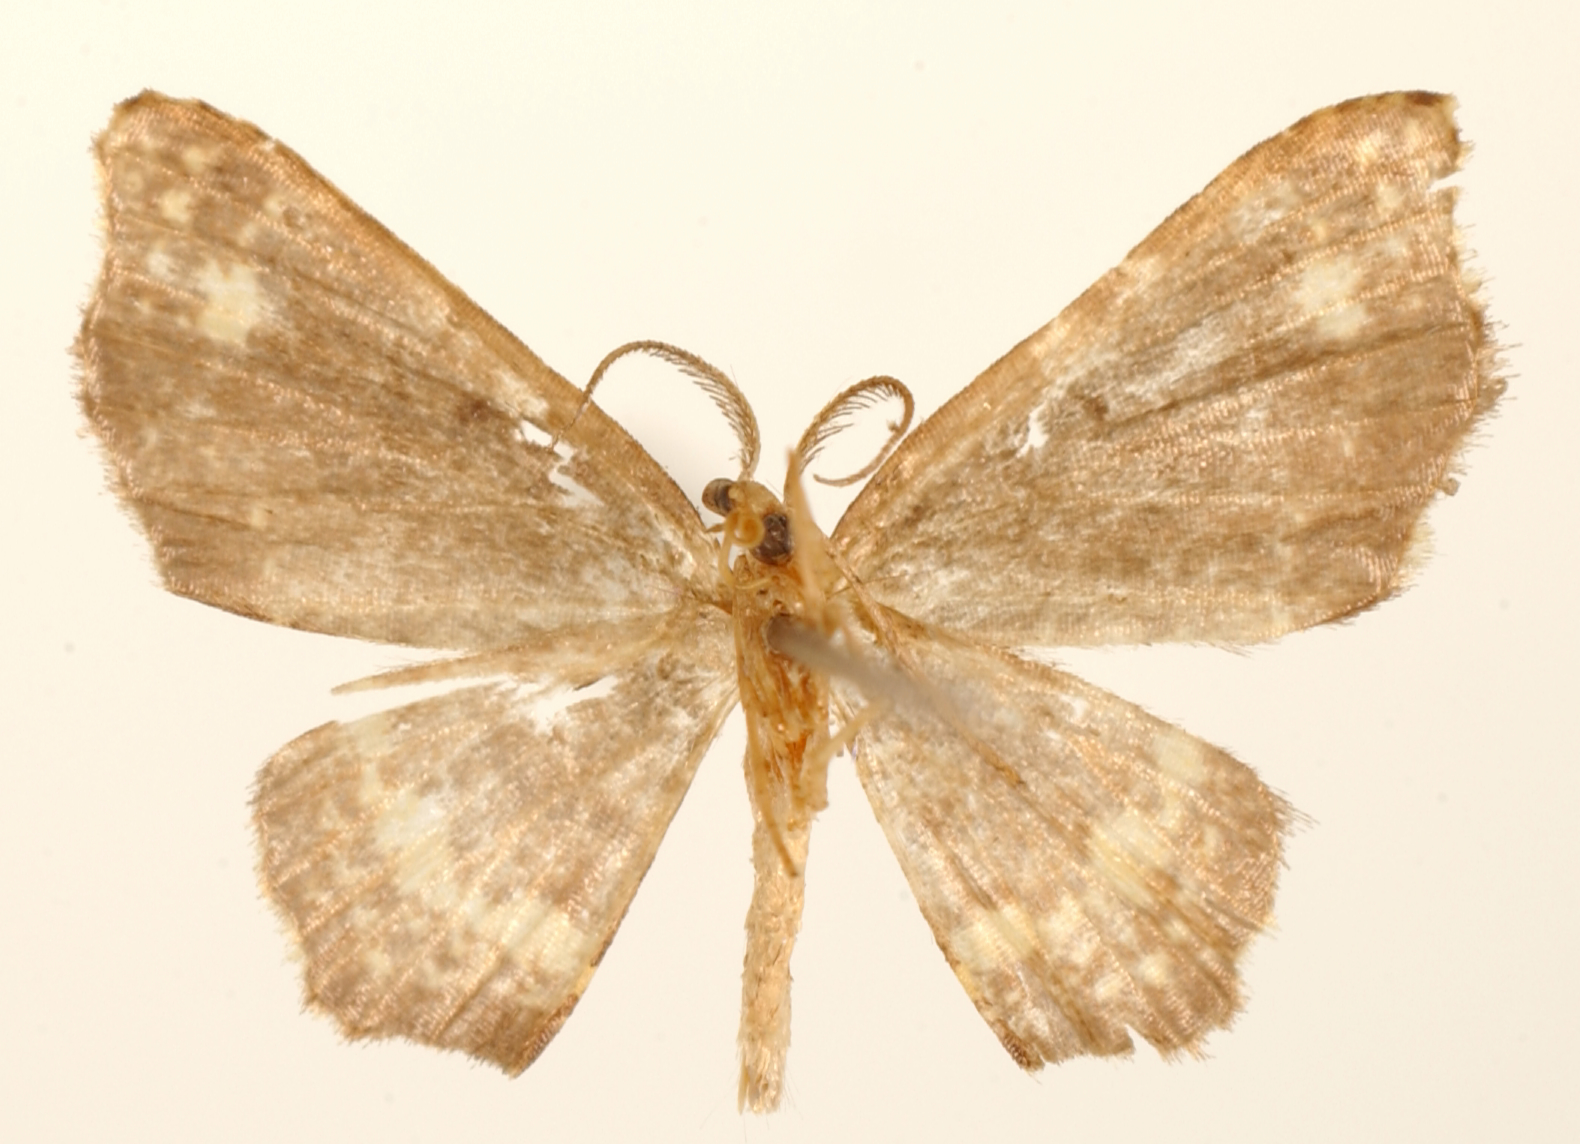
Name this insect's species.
Xenopepla punctata
